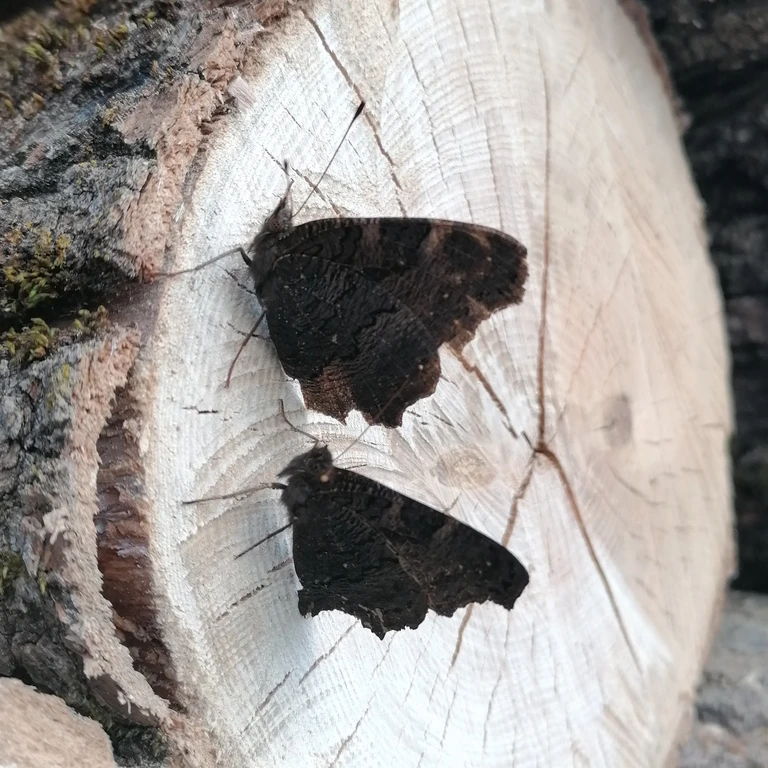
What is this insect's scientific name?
Aglais io
